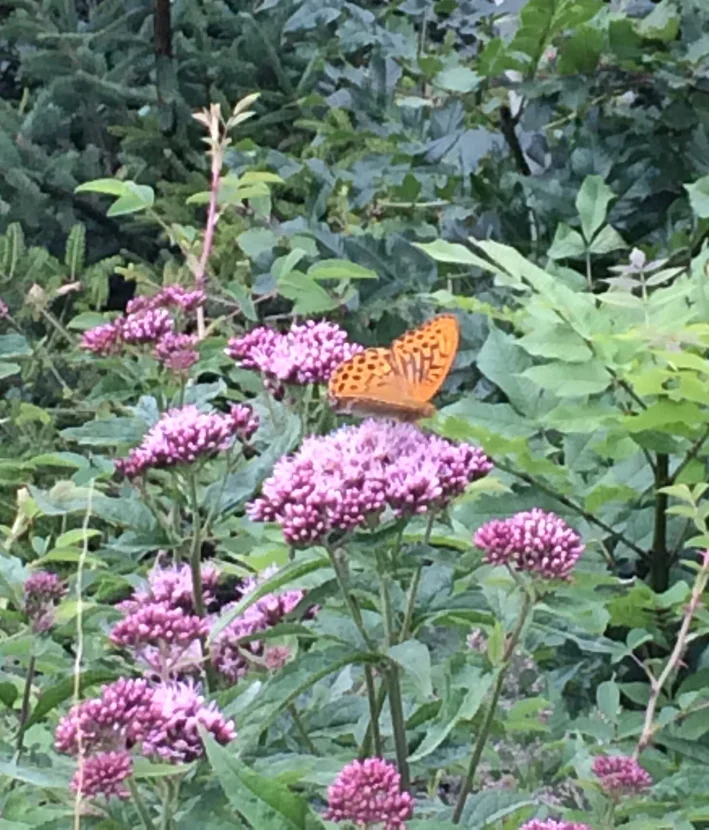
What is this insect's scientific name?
Argynnis paphia
